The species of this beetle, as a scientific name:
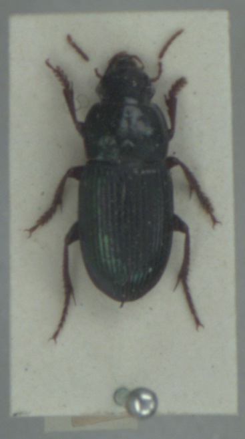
Harpalus rubripes
